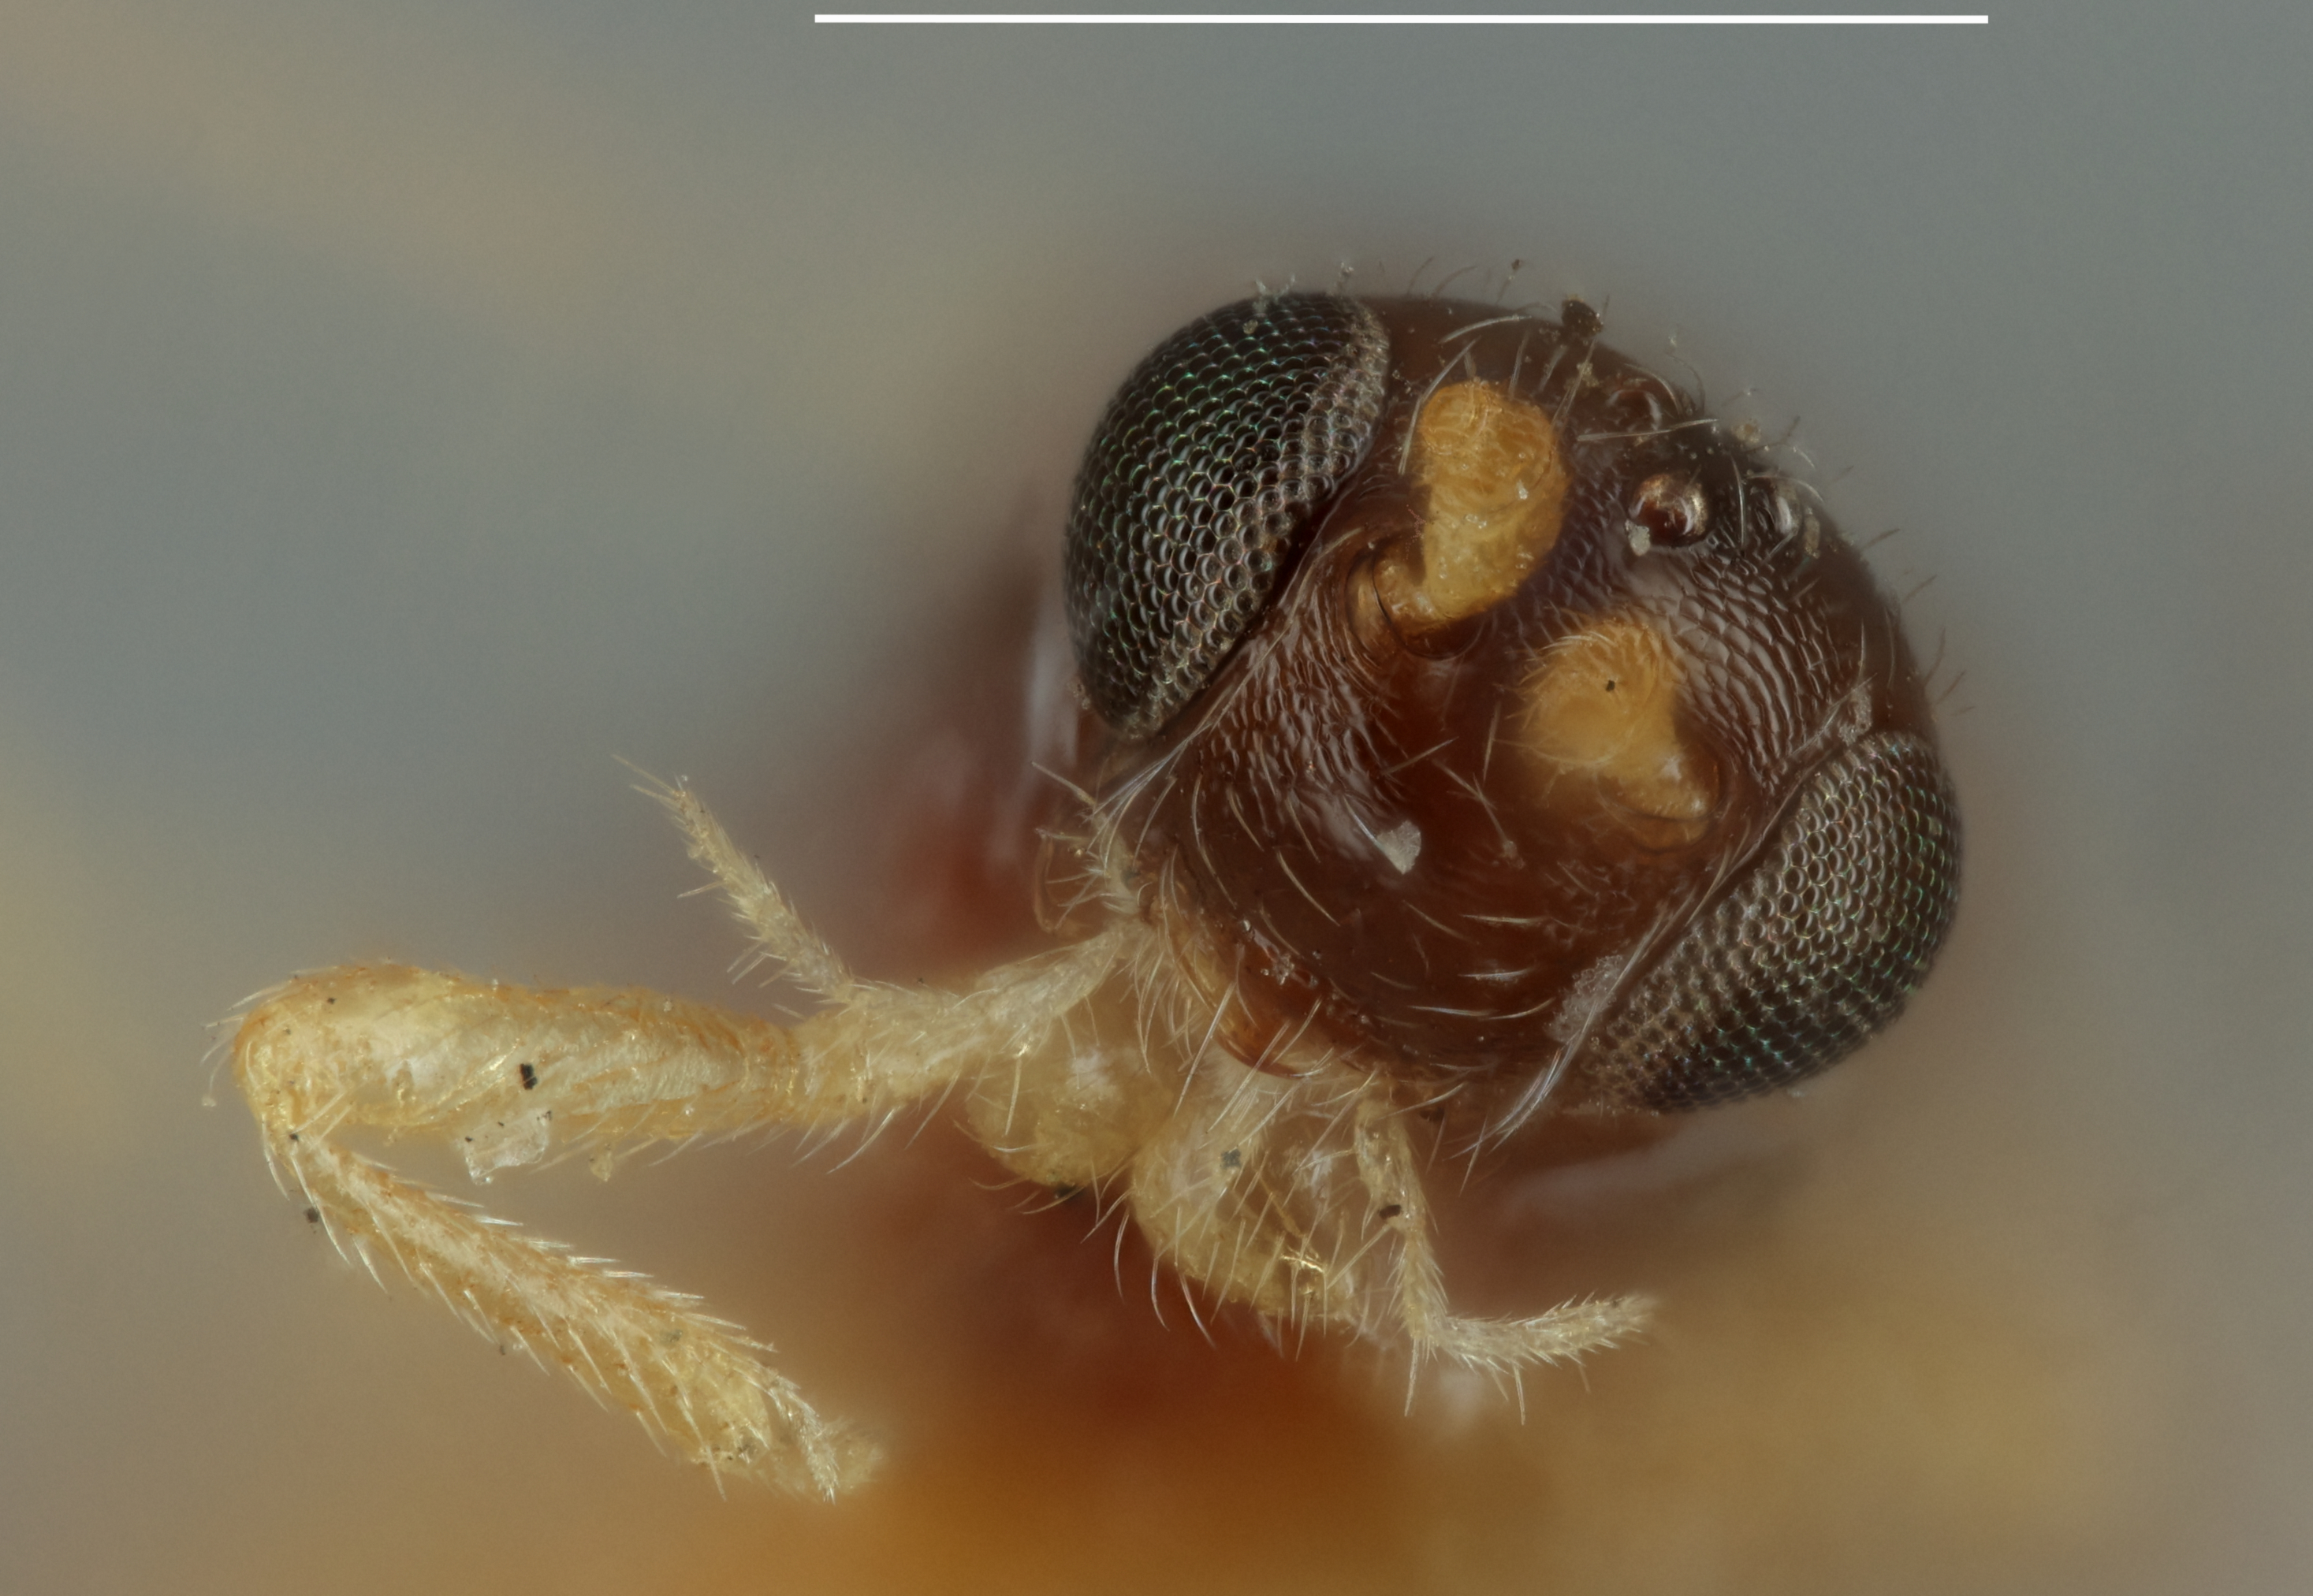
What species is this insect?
Gnaptodon nepticulae
